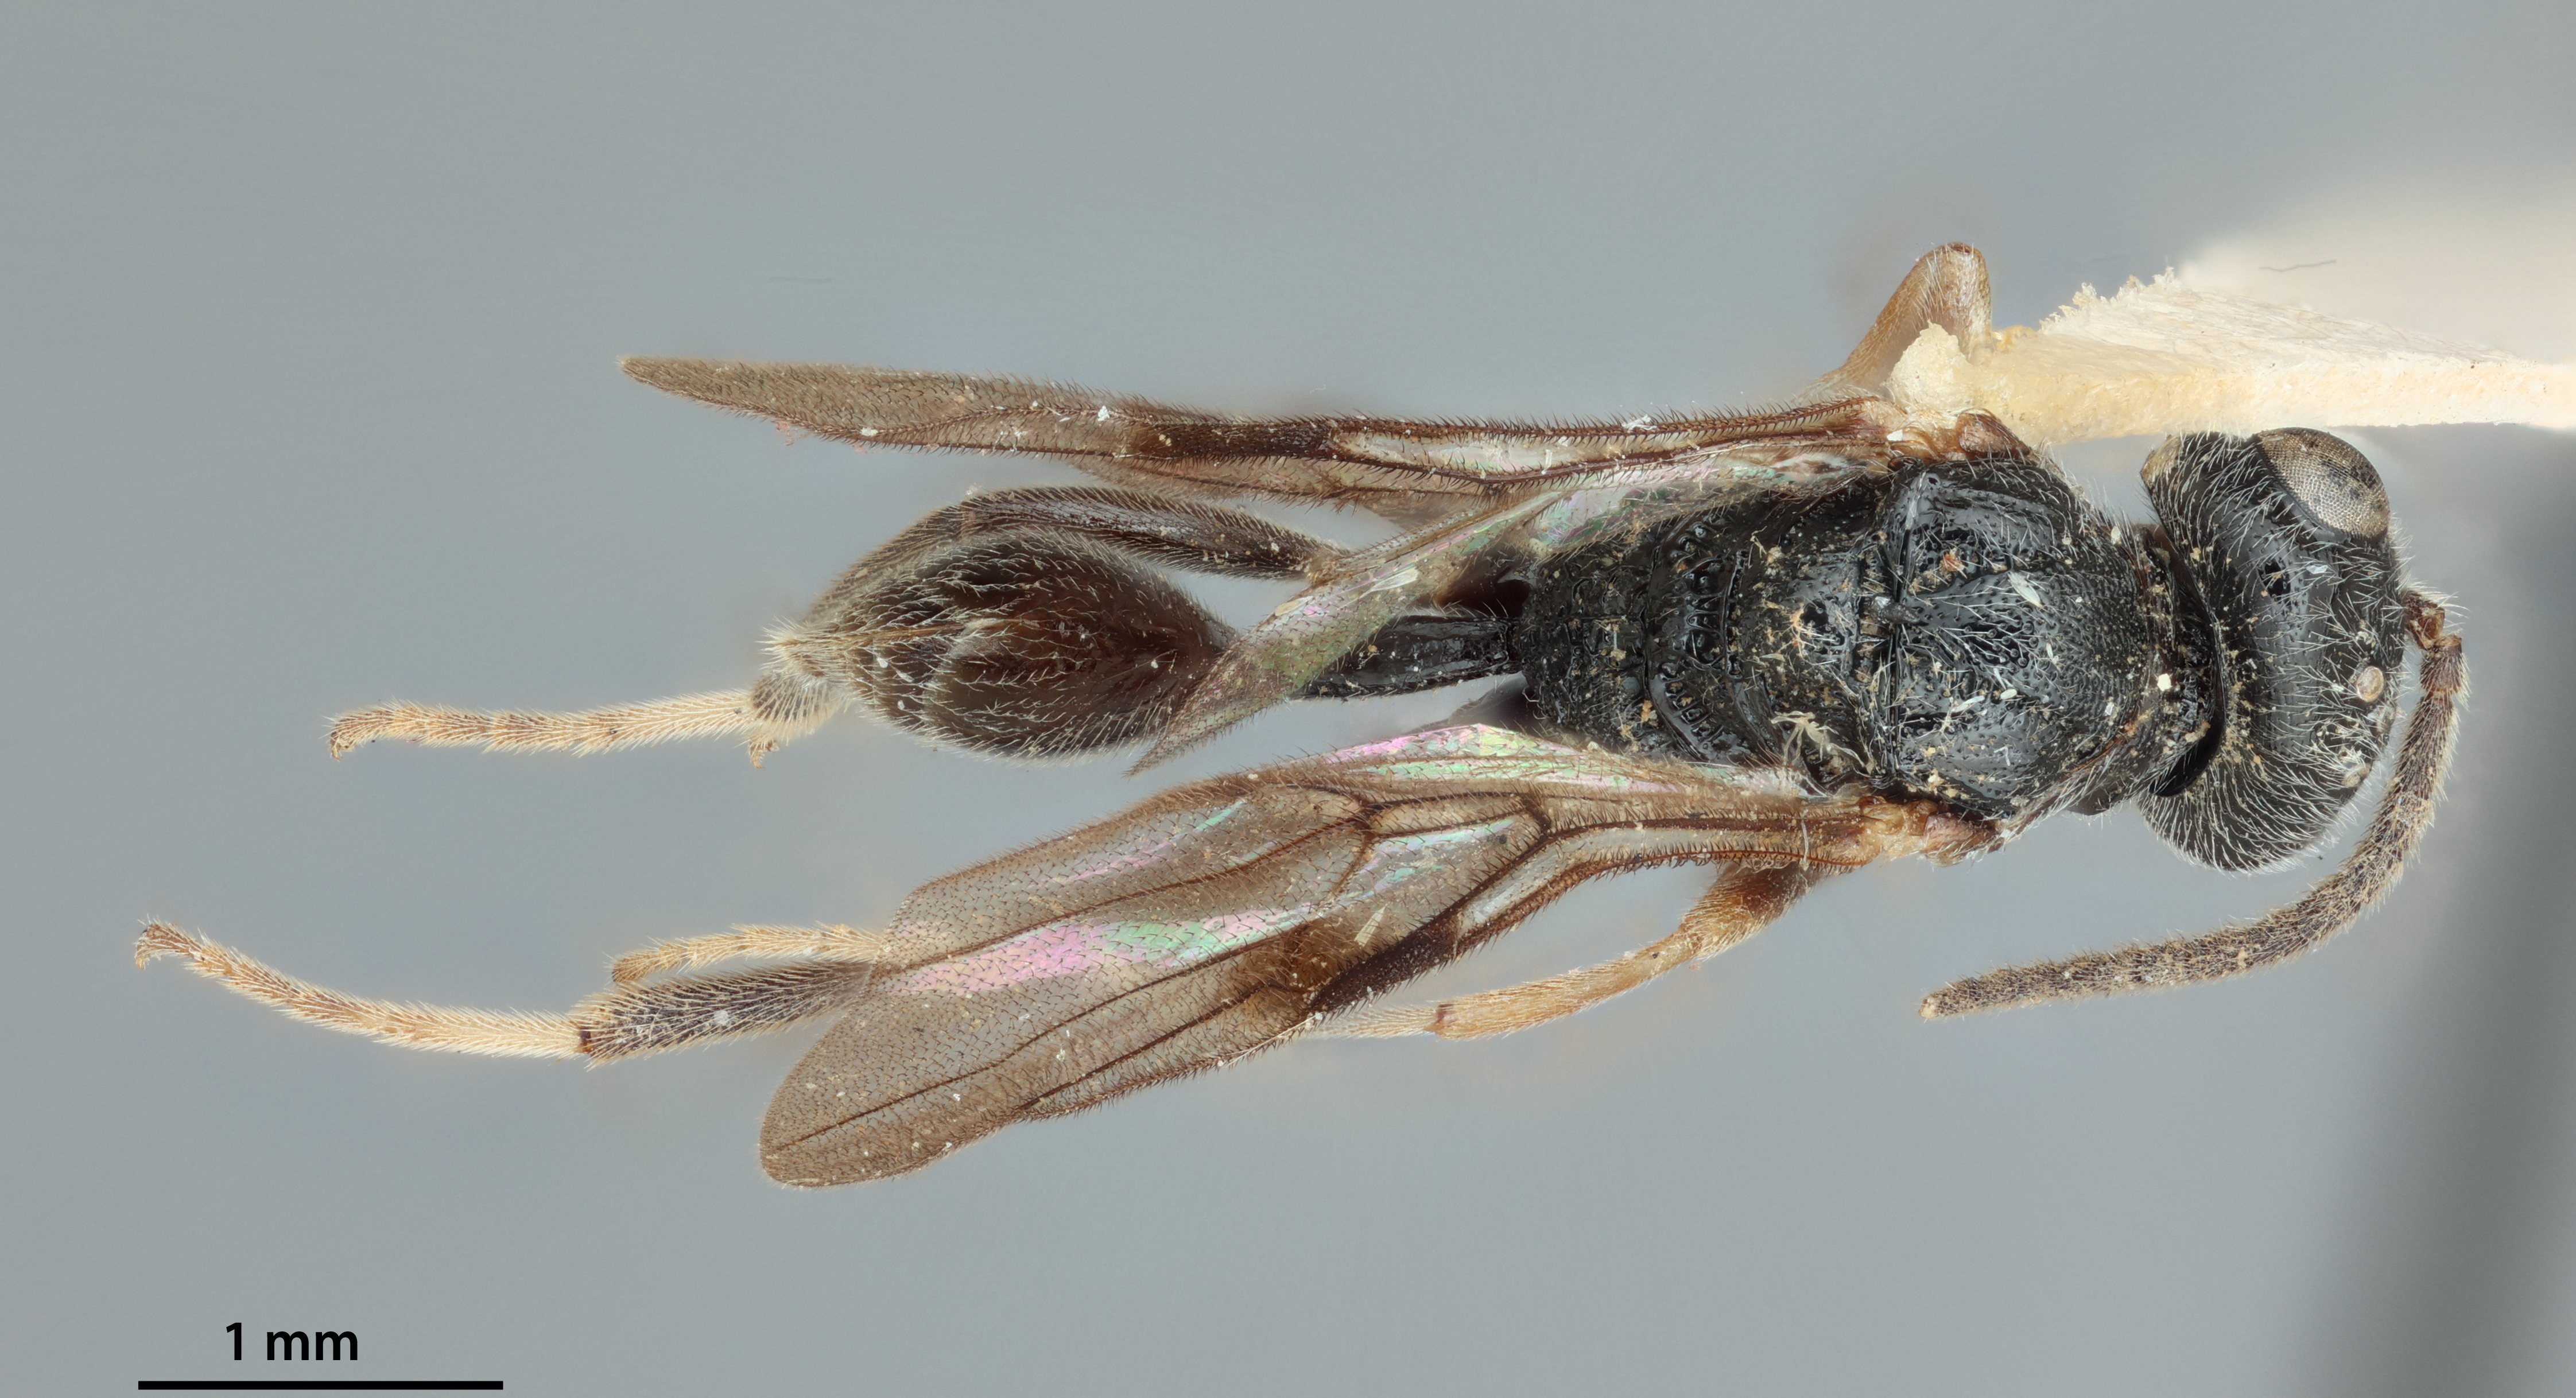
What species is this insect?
Ropronia brevicornis
